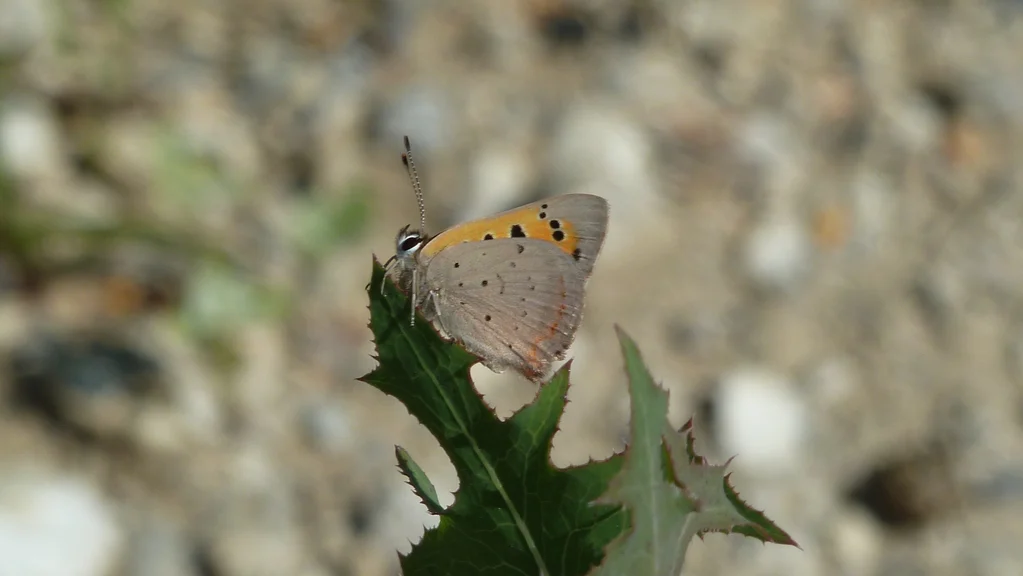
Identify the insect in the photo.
Lycaena phlaeas
